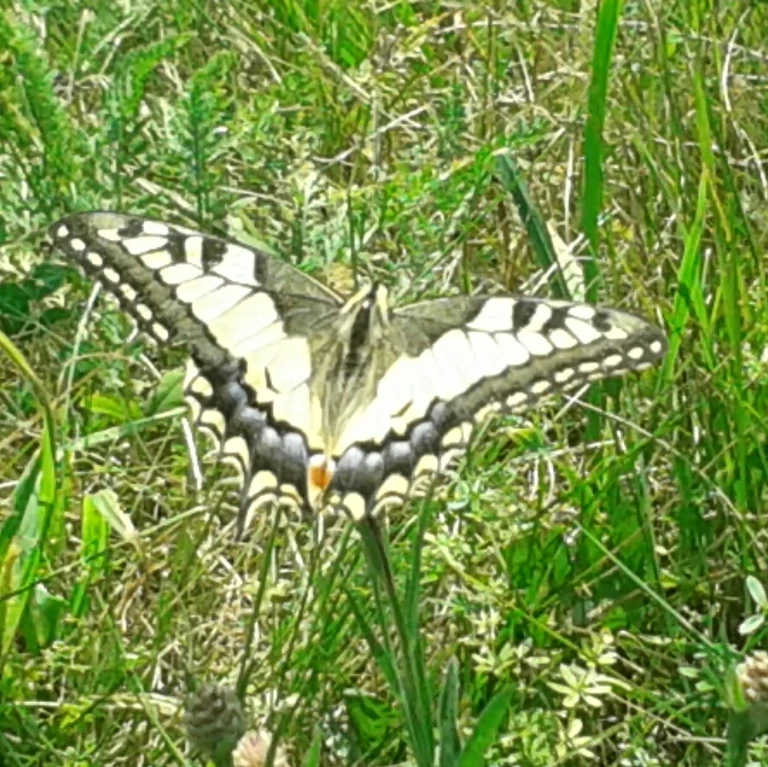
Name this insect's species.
Papilio machaon
